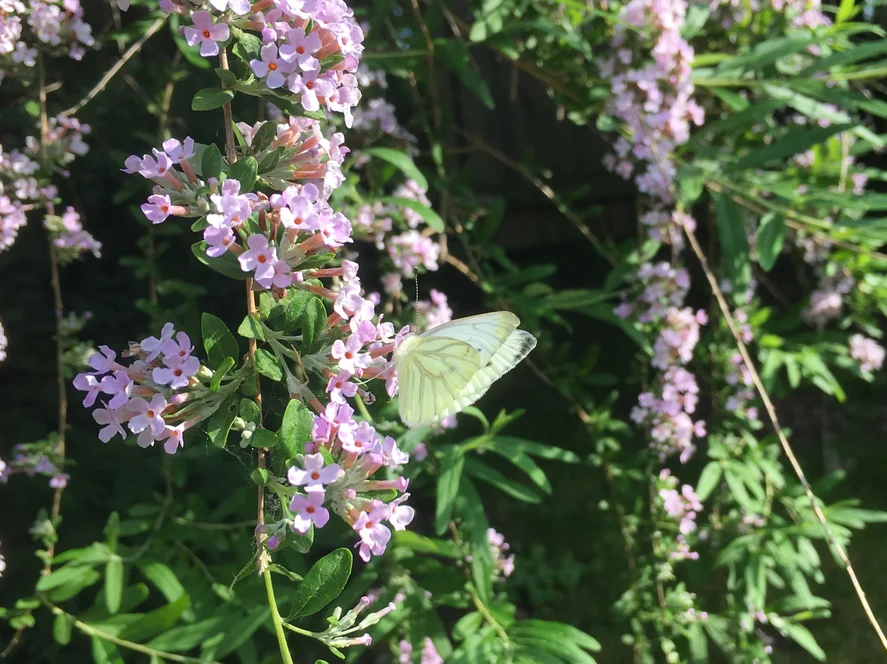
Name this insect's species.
Pieris napi
